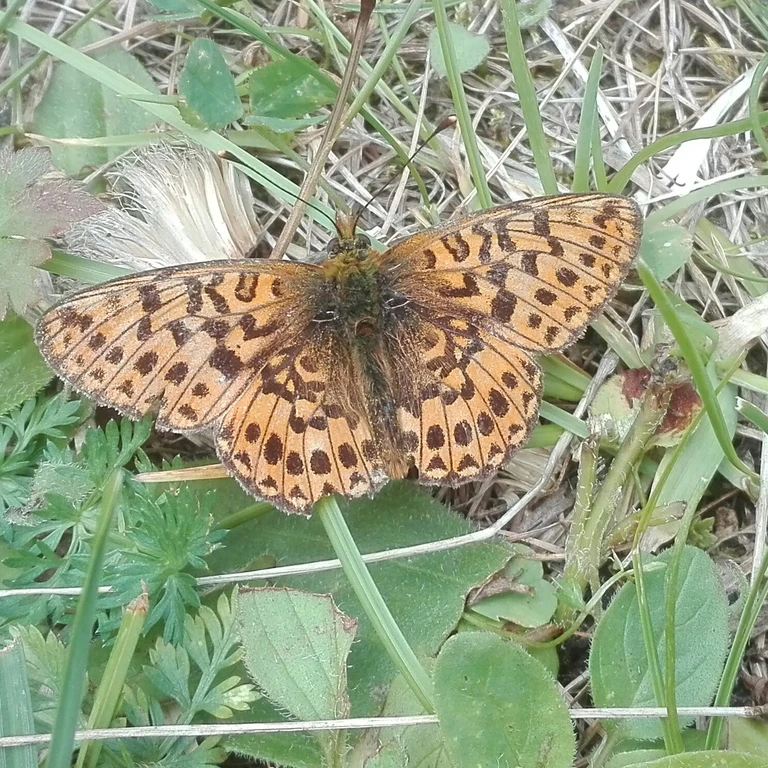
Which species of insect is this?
Boloria selene
